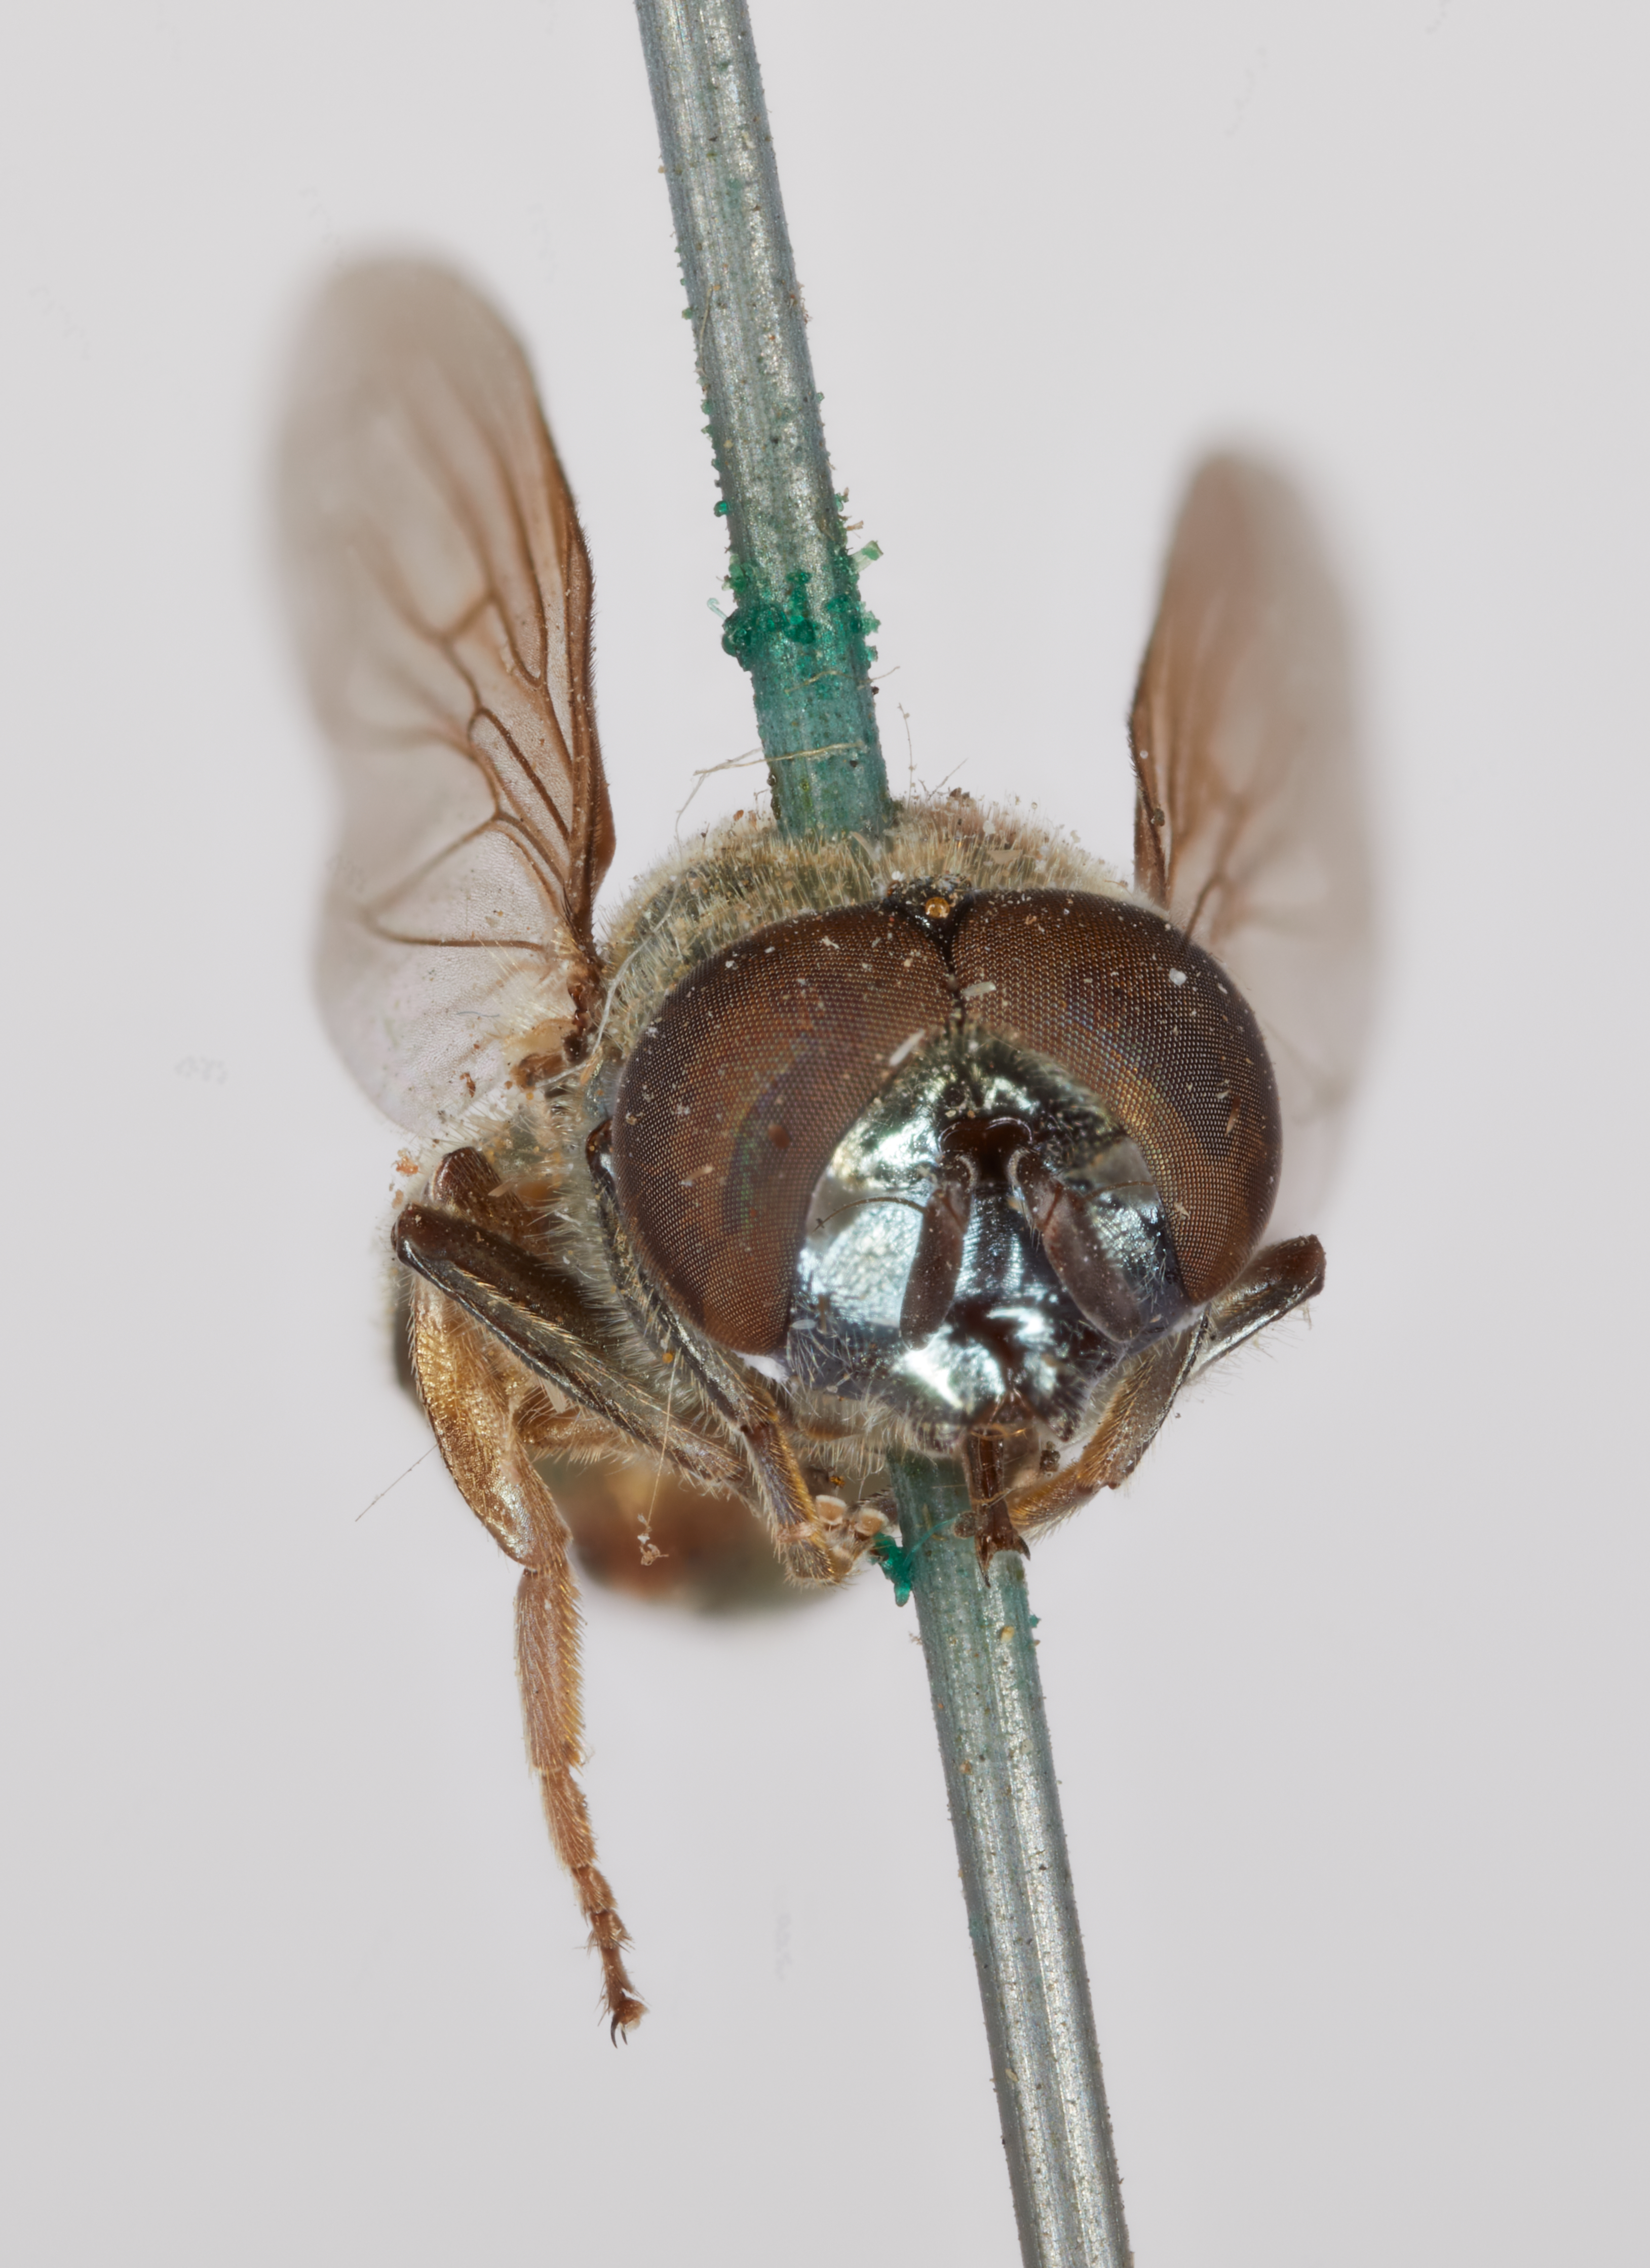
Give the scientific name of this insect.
Chrysogaster stigmatus
